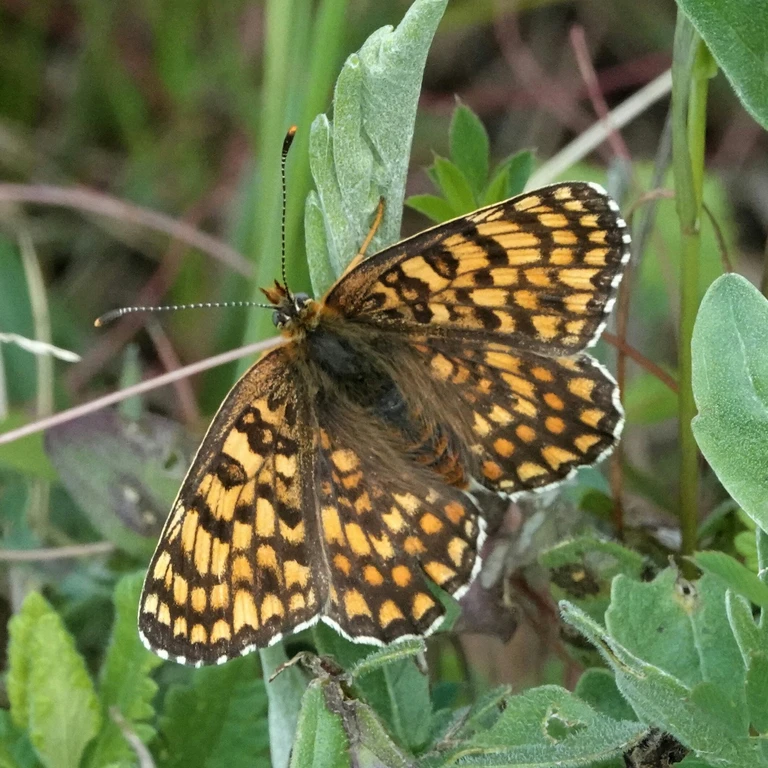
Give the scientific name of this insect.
Melitaea phoebe
